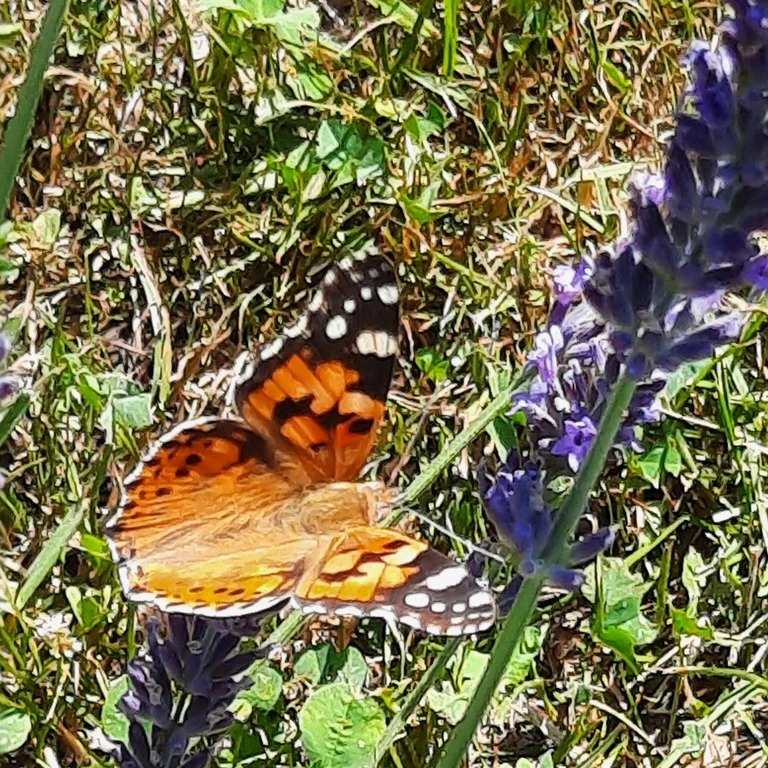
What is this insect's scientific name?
Vanessa cardui
